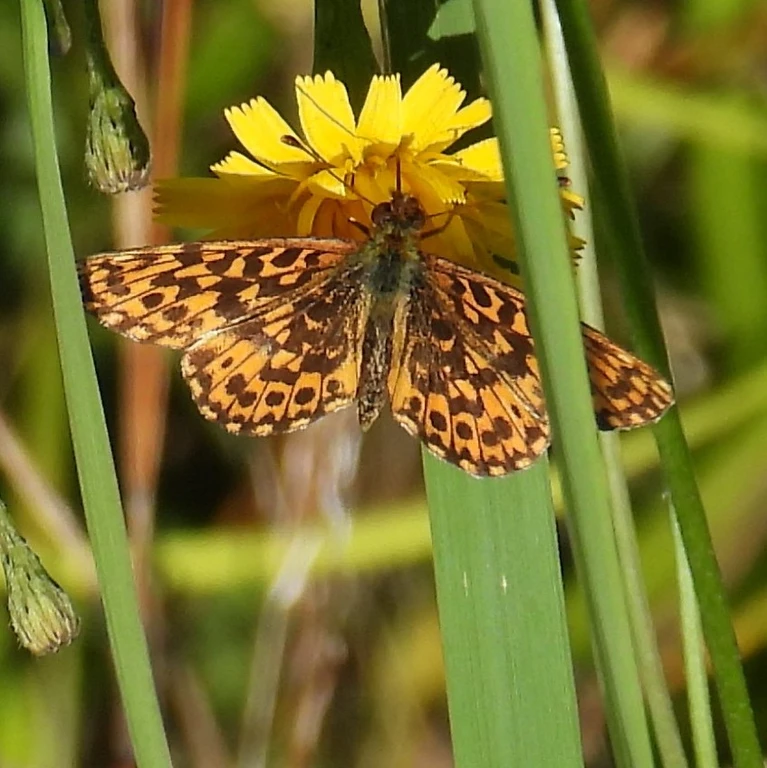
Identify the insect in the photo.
Boloria dia
